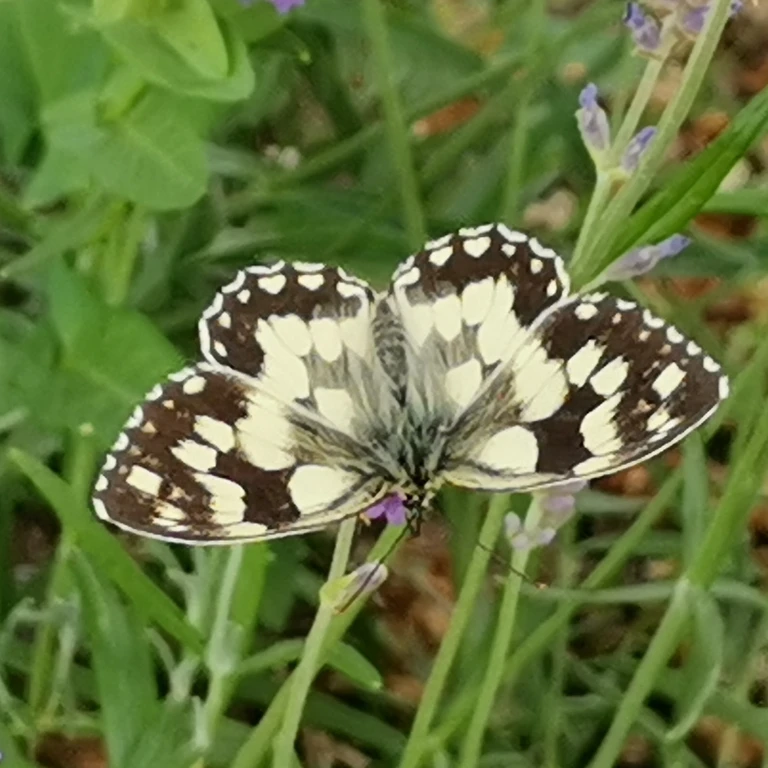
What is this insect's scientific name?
Melanargia galathea
